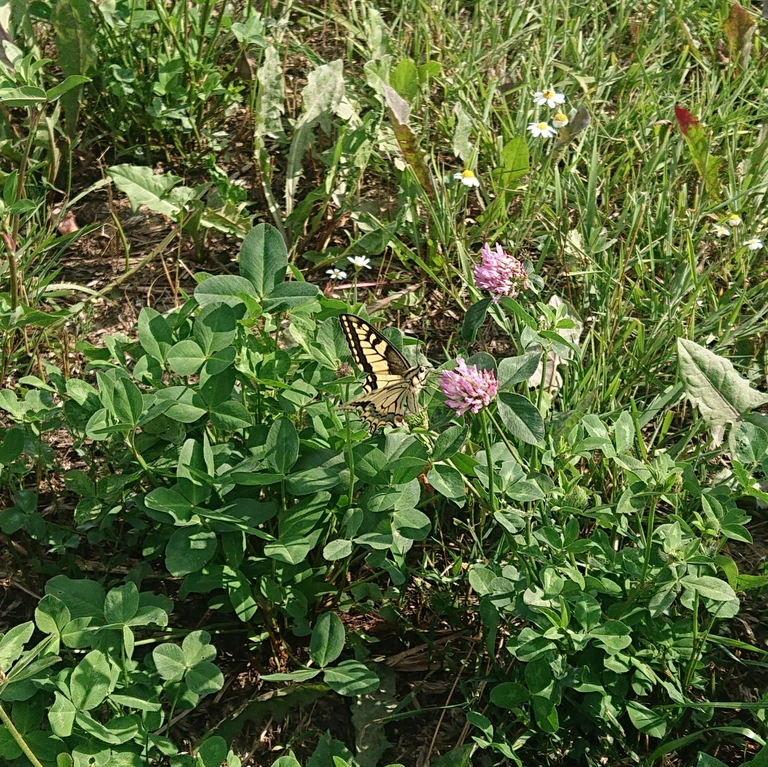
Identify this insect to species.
Papilio machaon
